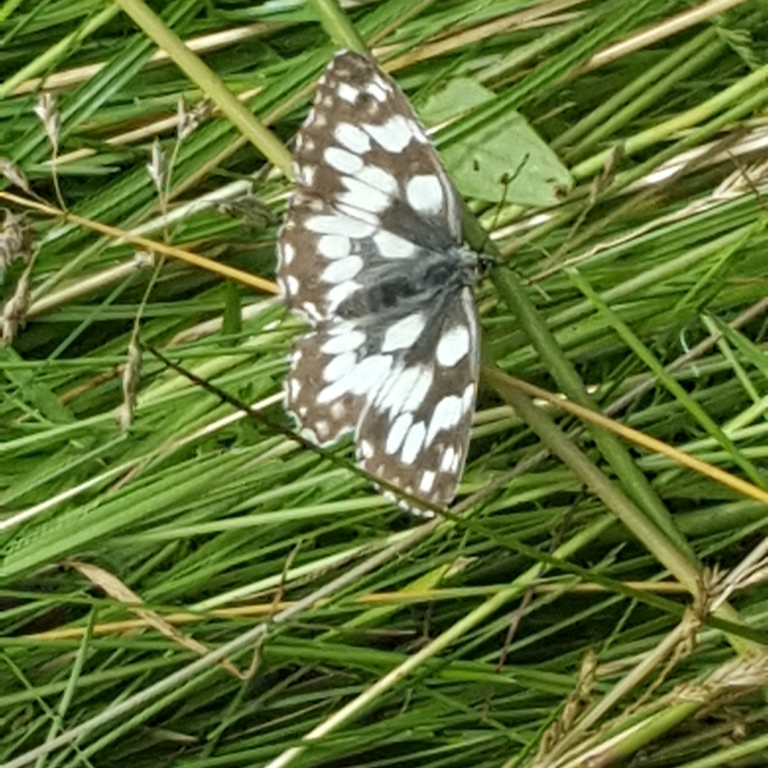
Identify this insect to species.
Melanargia galathea
